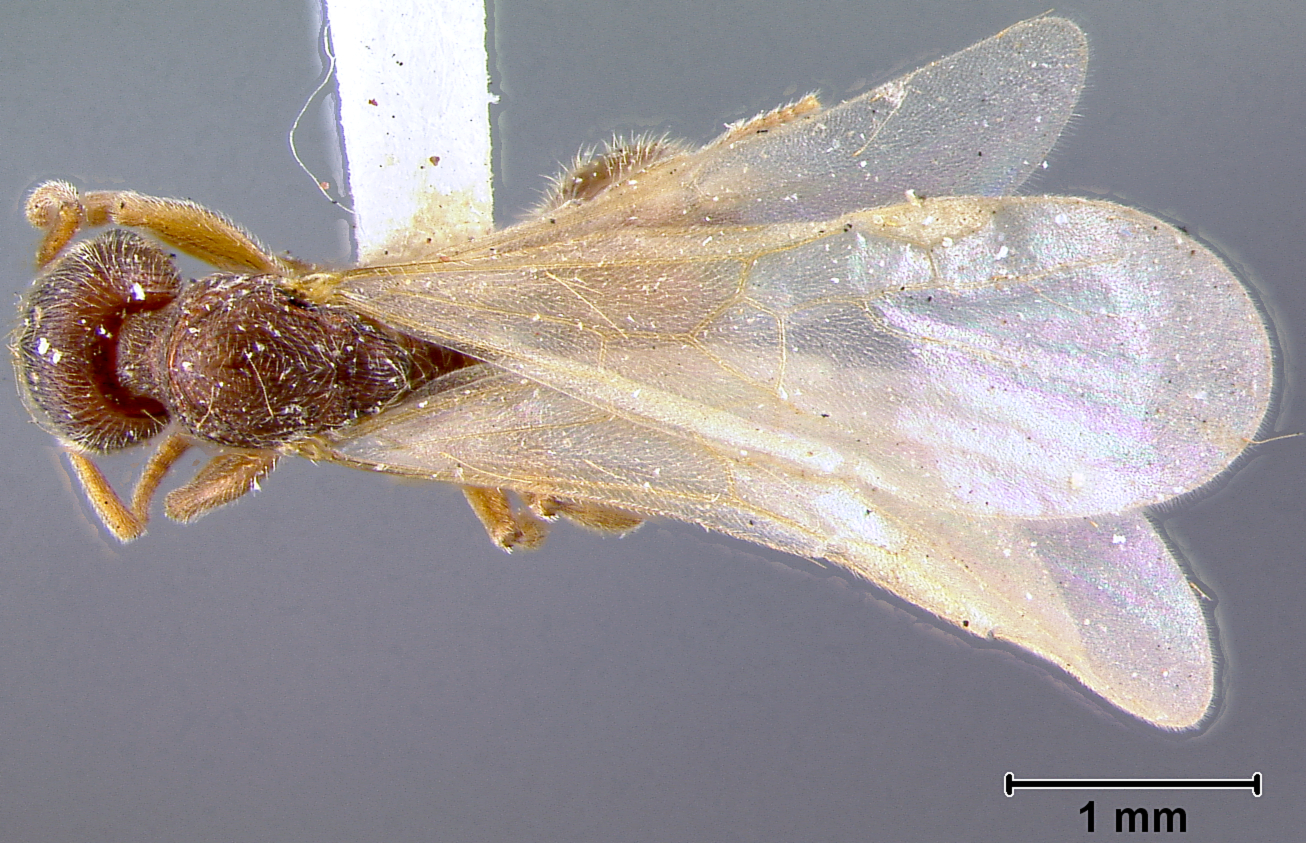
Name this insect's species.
Aphaenogaster brevicornis
